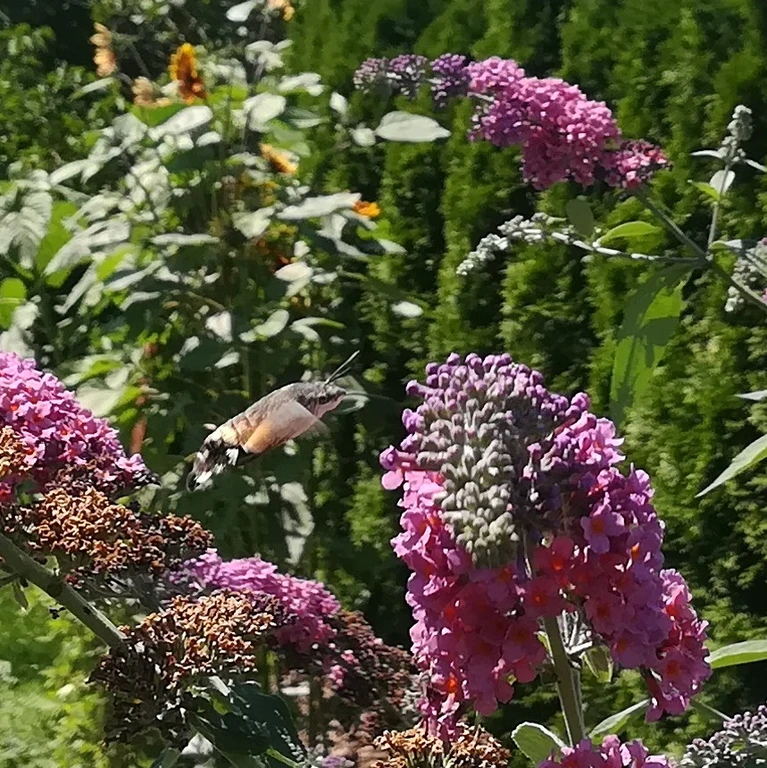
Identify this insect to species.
Macroglossum stellatarum
